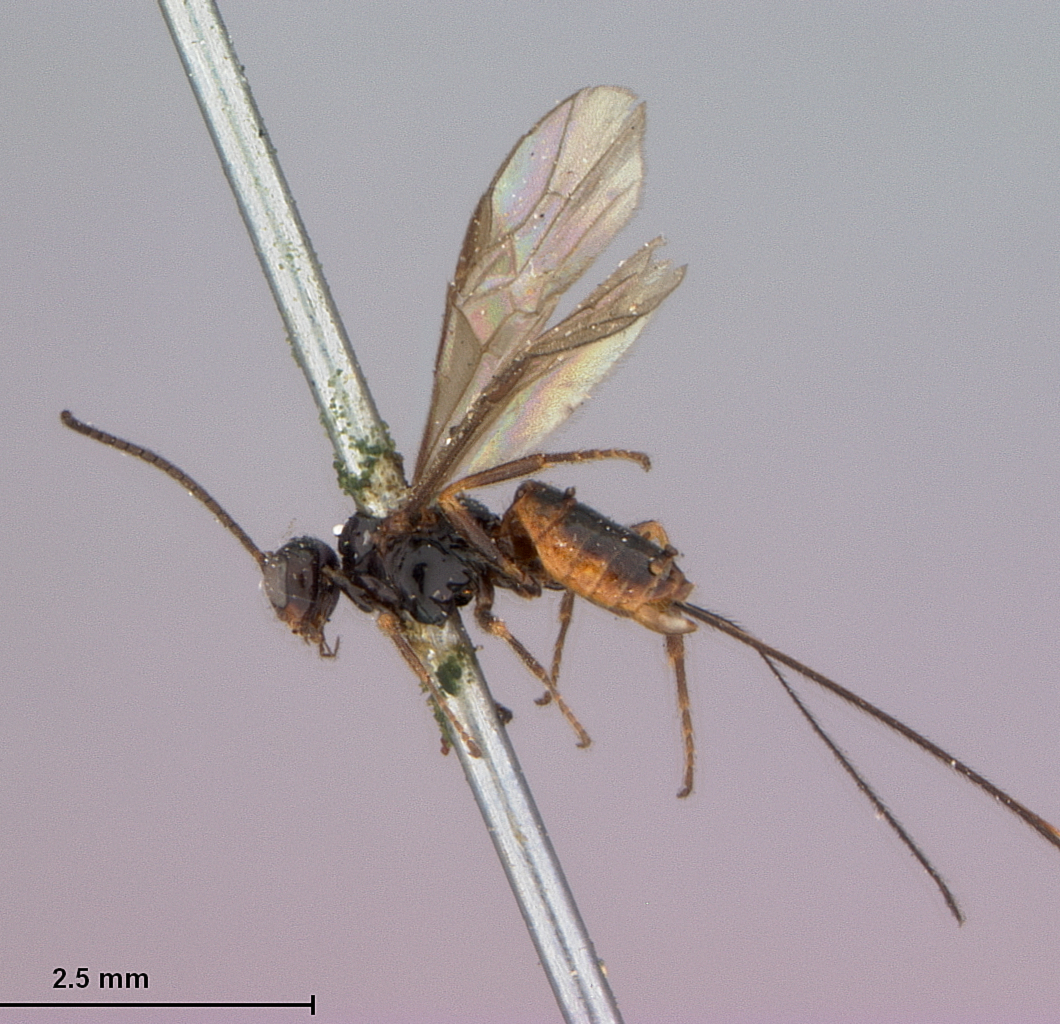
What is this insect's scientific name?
Bracon minimus
